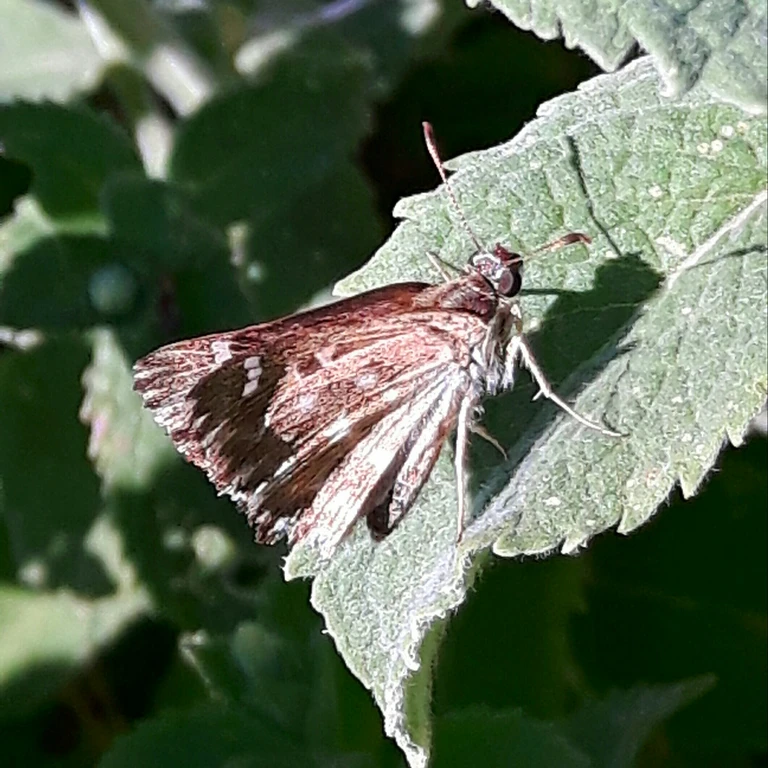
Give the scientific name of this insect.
Carcharodus alceae
